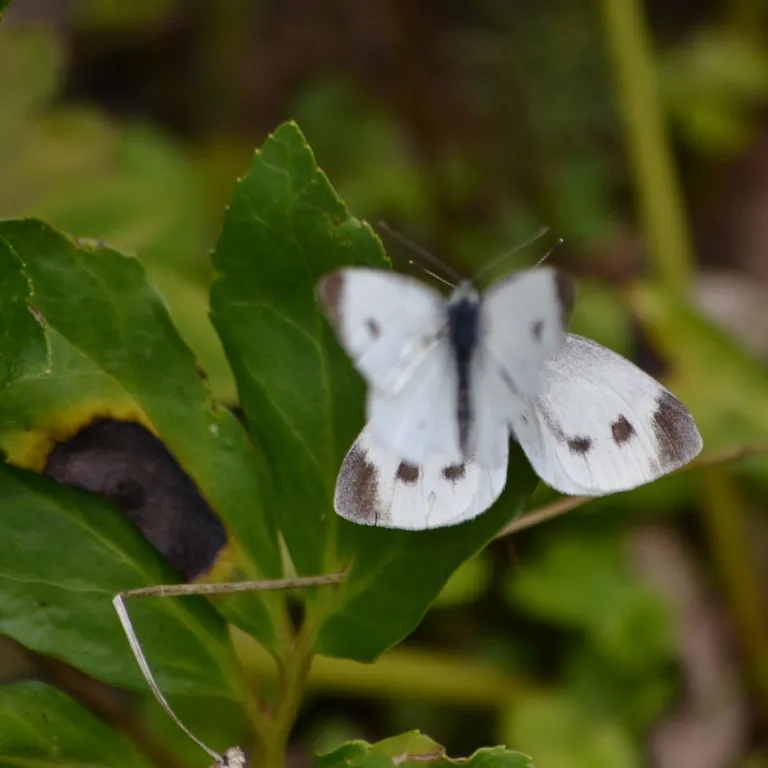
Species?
Pieris mannii
